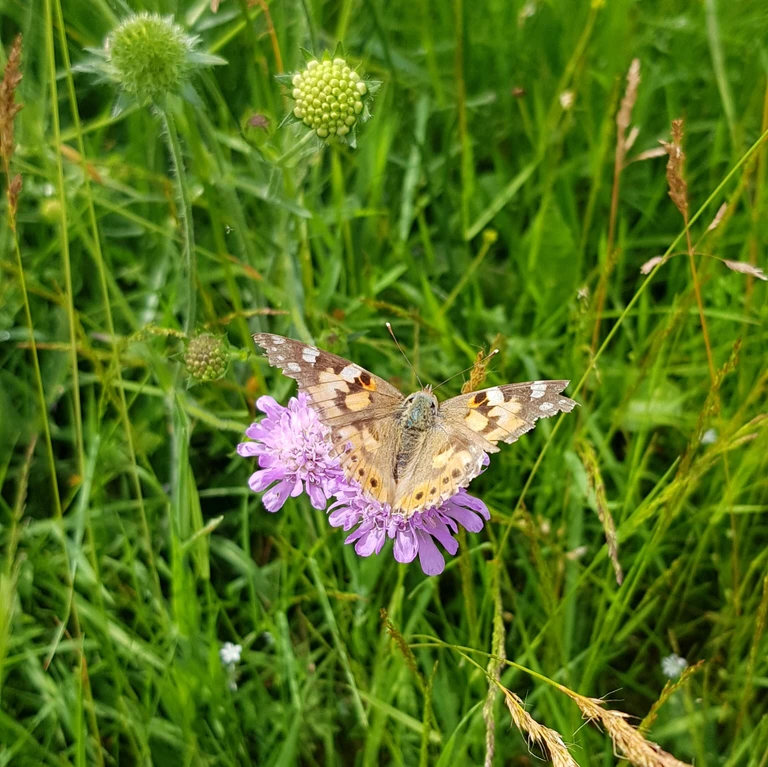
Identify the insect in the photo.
Vanessa cardui
